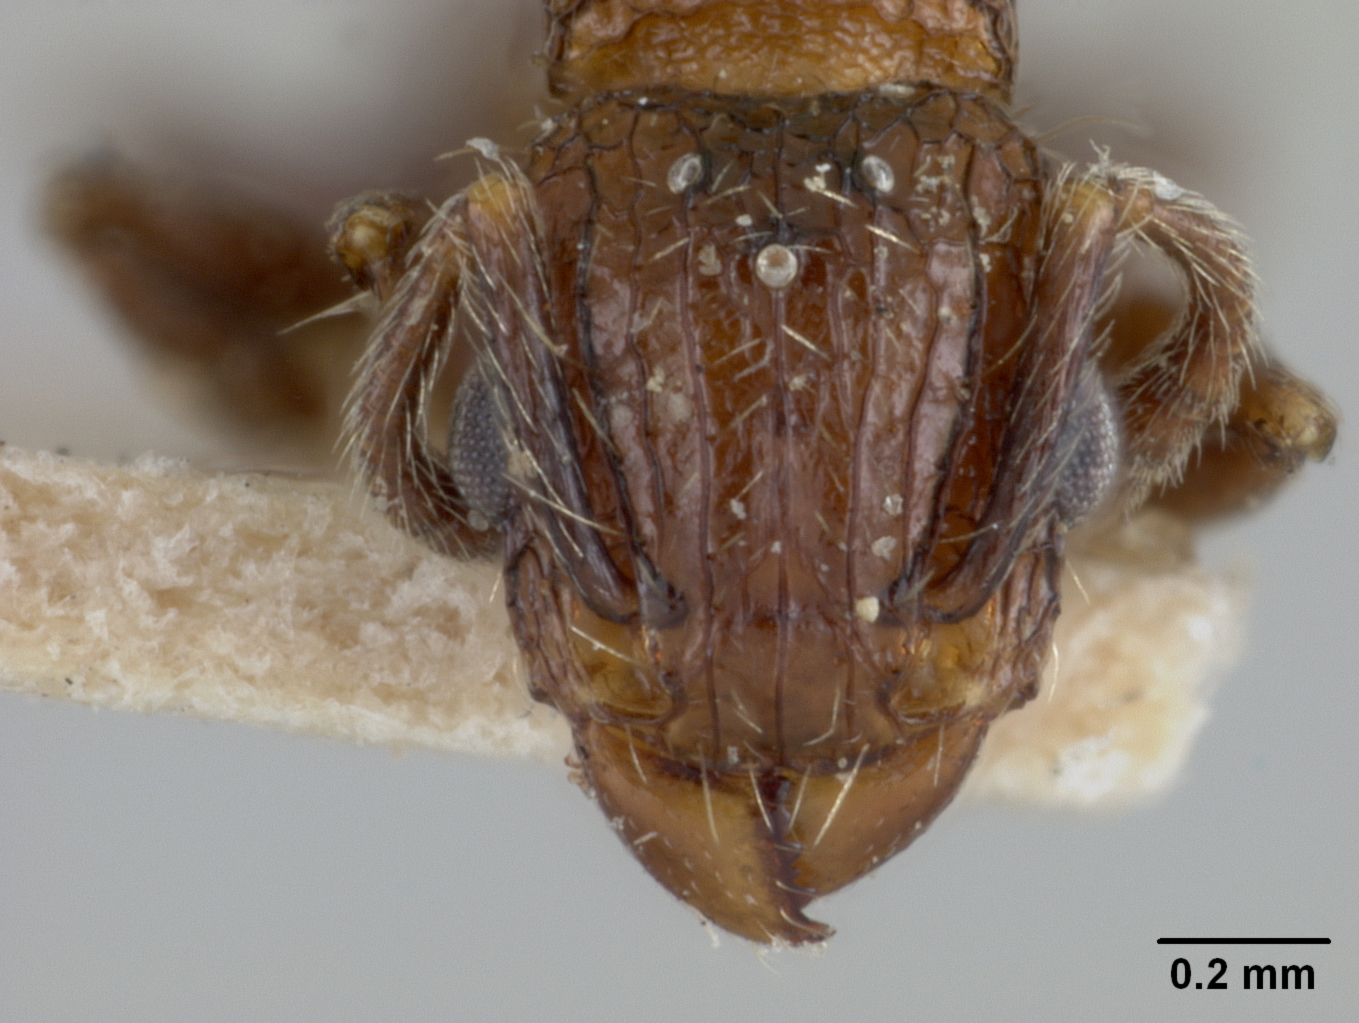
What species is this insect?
Tetramorium melanogyna
